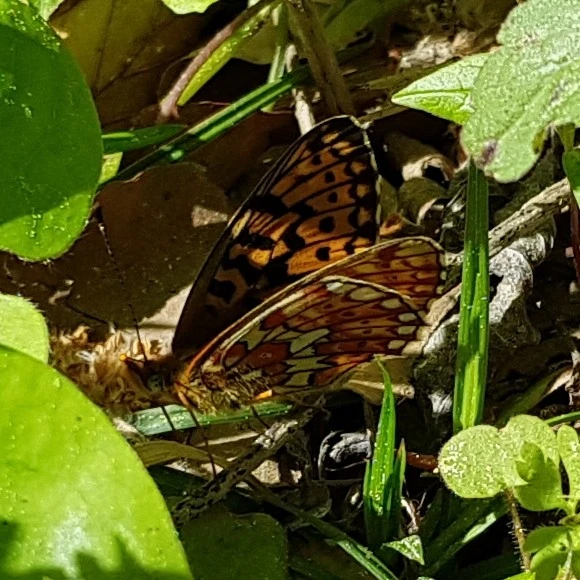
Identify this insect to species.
Boloria euphrosyne (also Clossiana euphrosyne)
